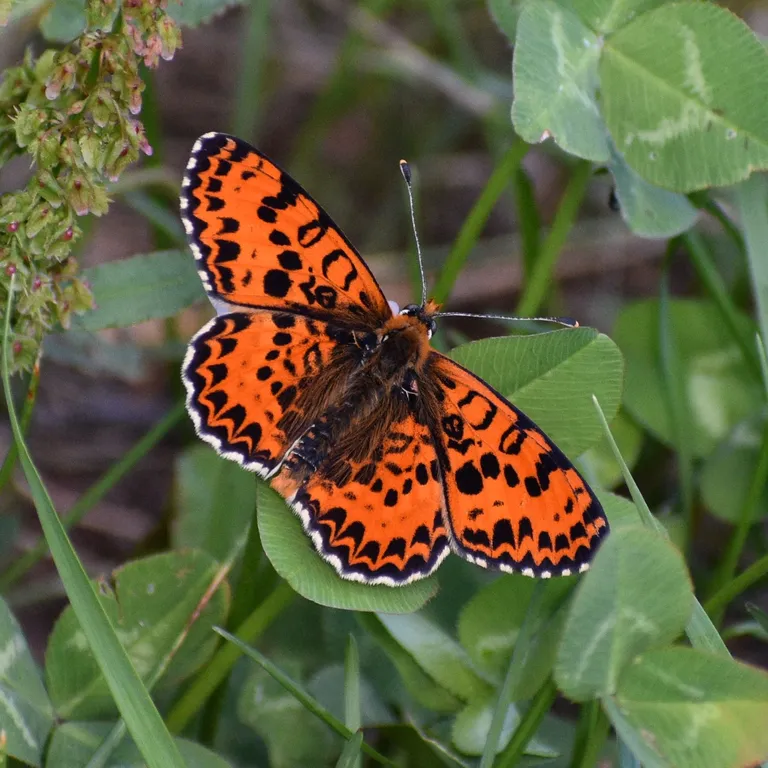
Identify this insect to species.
Melitaea didyma
